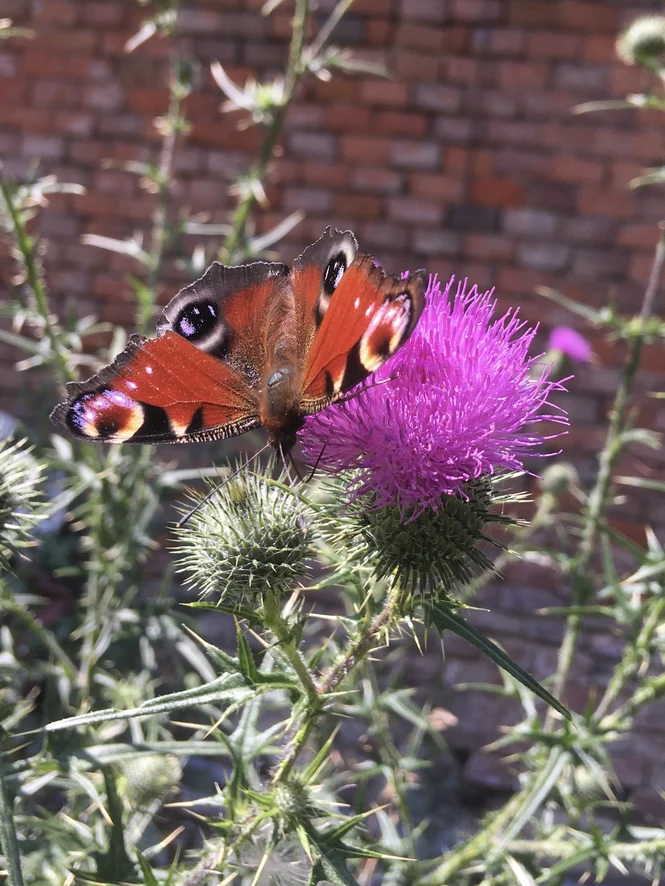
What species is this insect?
Aglais io
